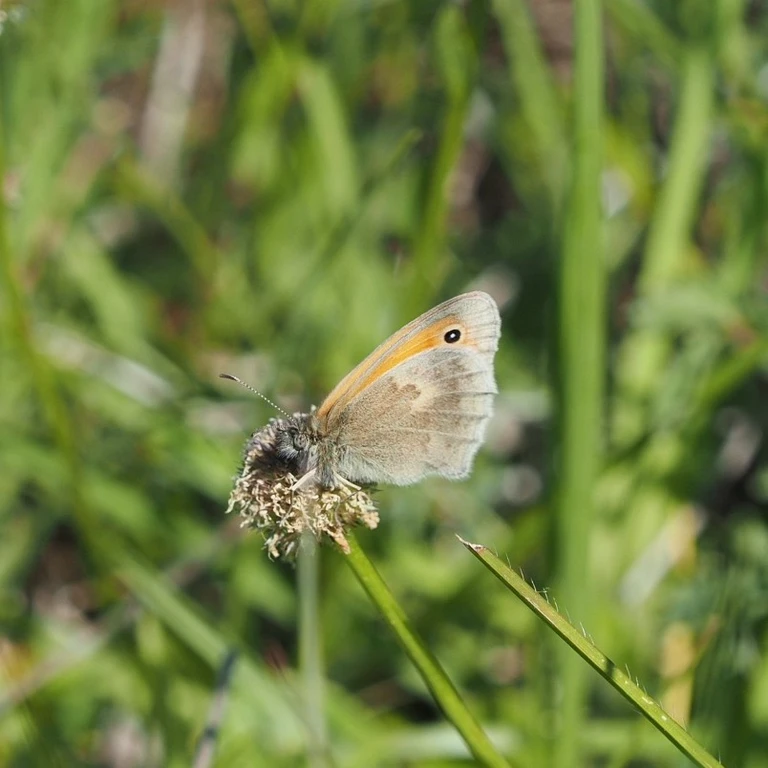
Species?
Coenonympha pamphilus
